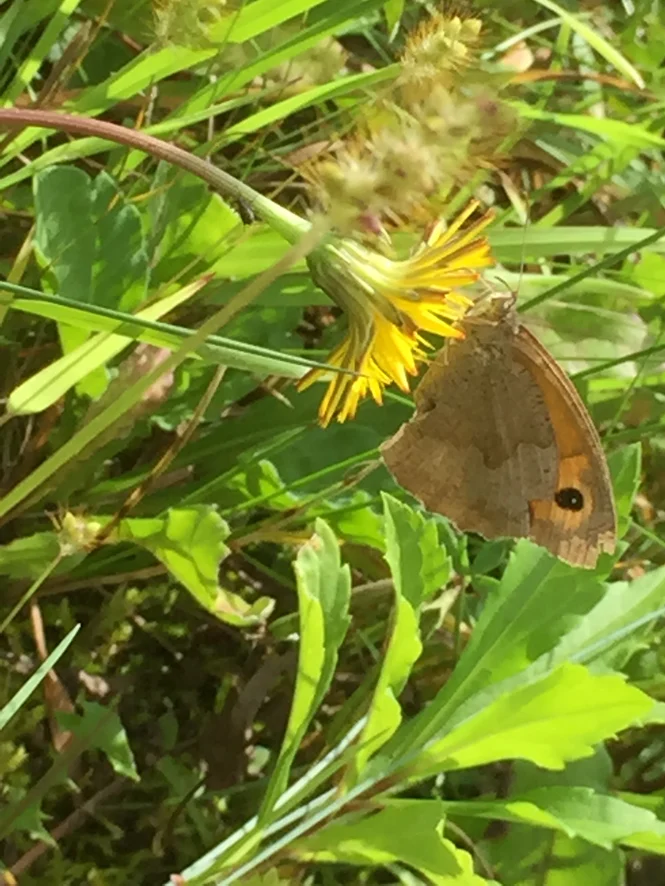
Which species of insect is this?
Maniola jurtina
